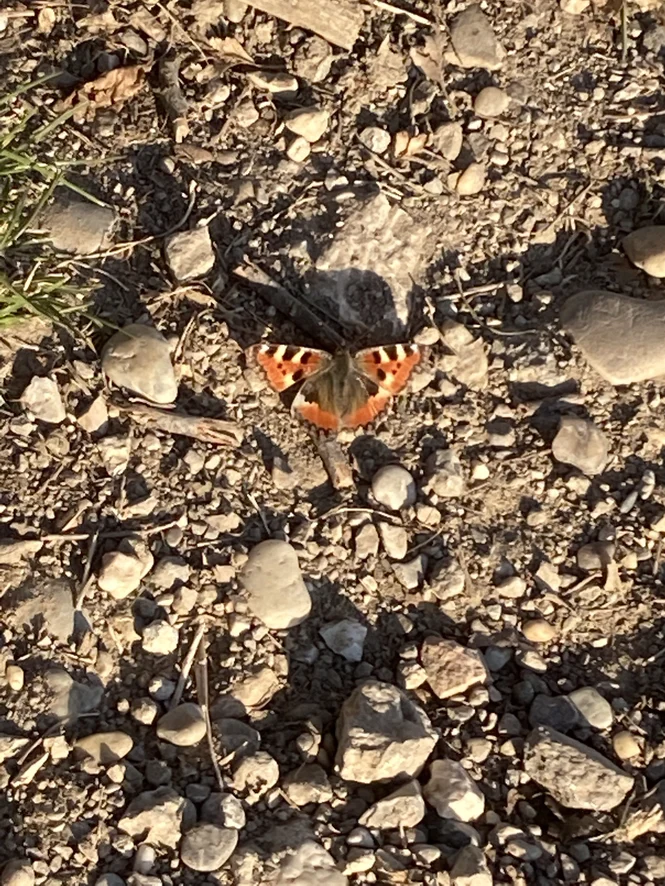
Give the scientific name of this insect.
Aglais urticae
